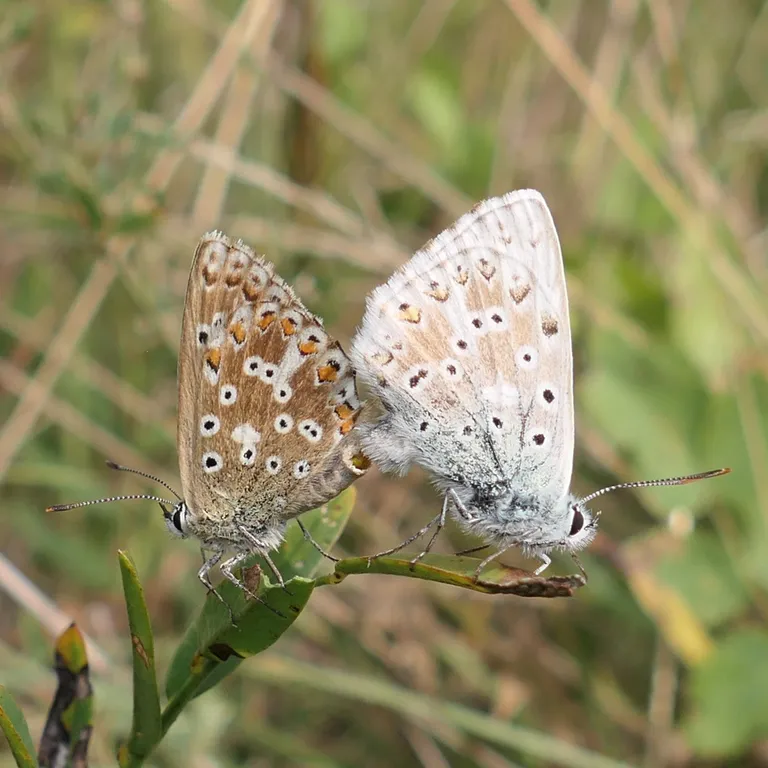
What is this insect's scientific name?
Lysandra coridon
